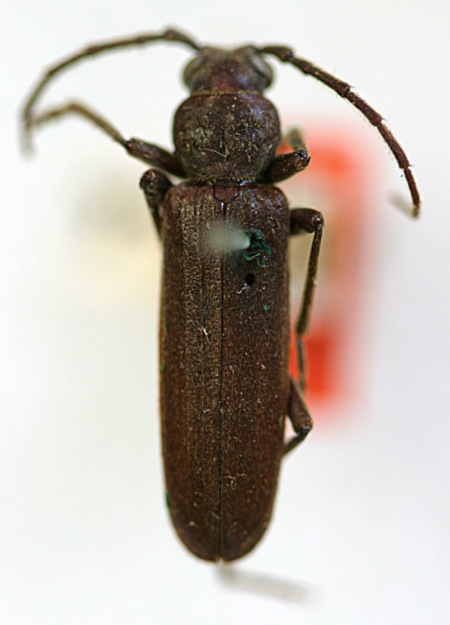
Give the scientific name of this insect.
Arhopalus rusticus (also Nothorhina gracilipes)
